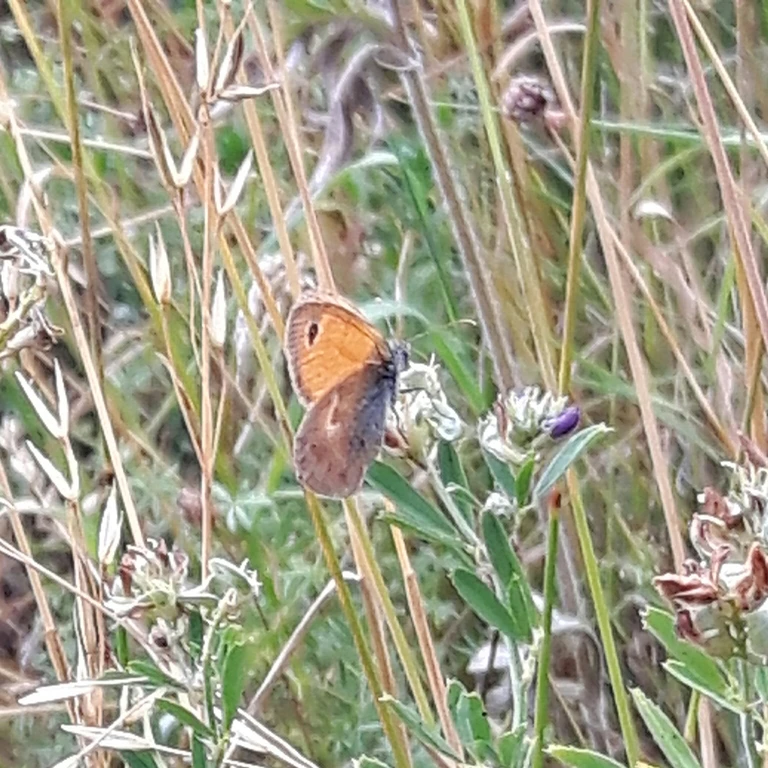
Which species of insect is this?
Coenonympha pamphilus
